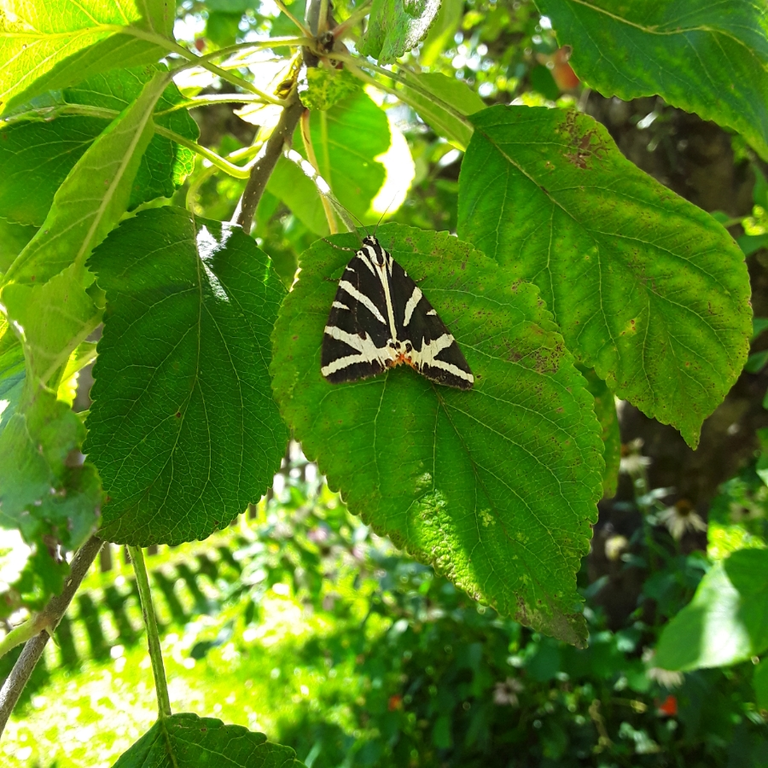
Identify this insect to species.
Euplagia quadripunctaria
